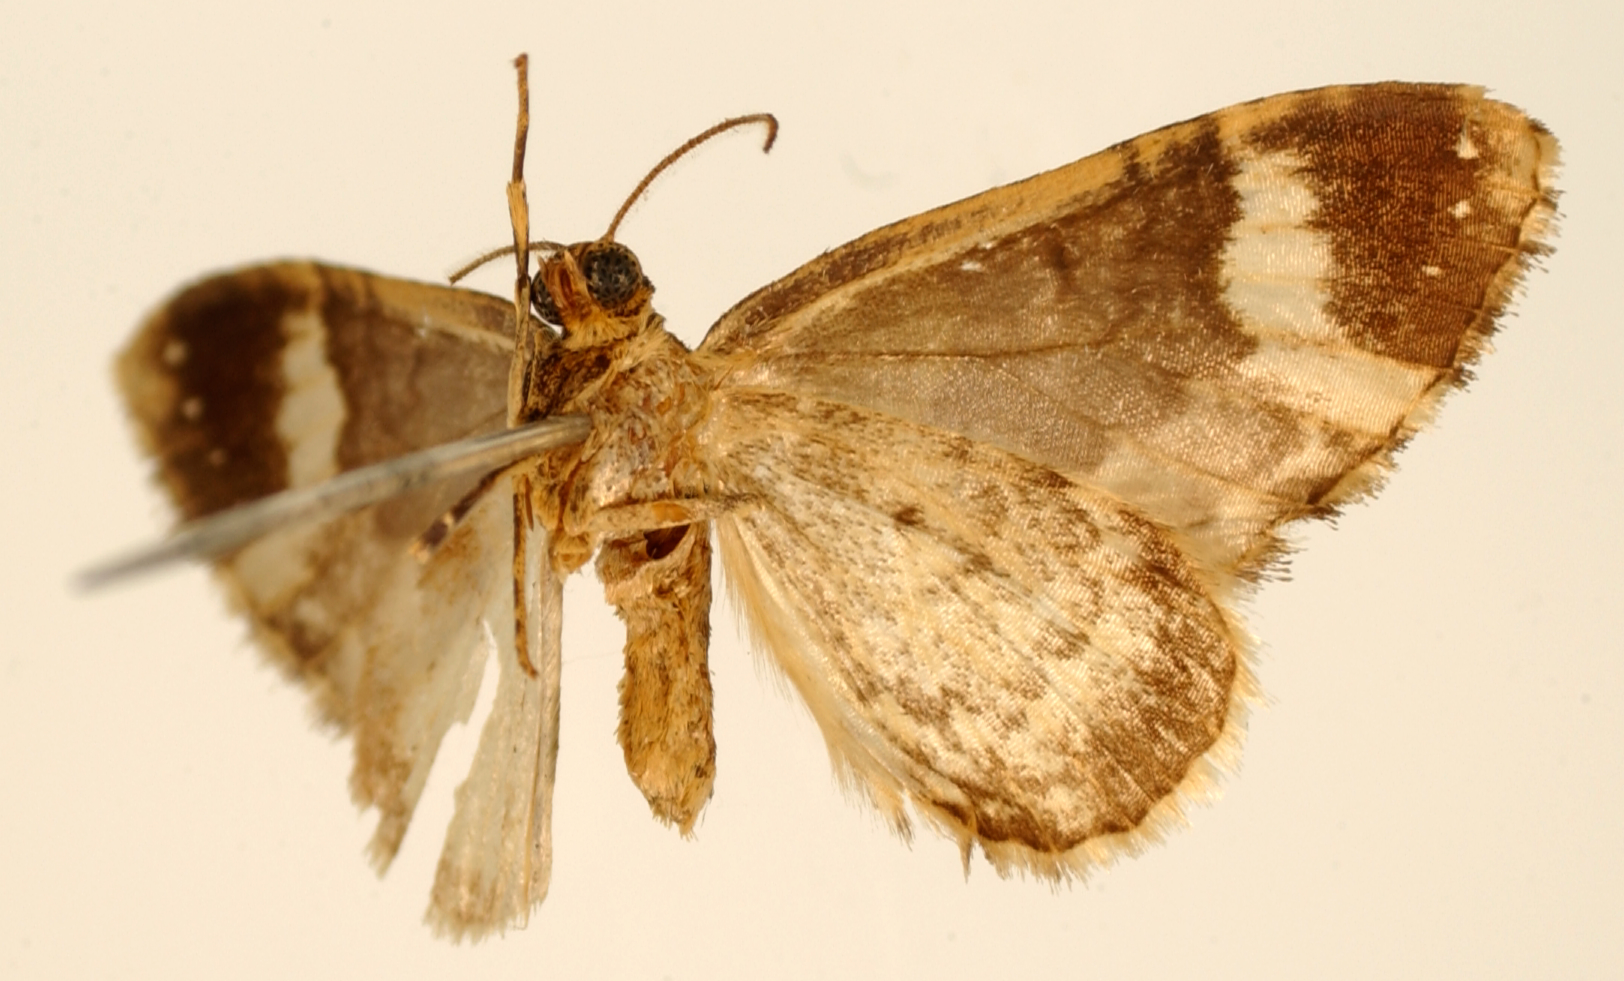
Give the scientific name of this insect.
Ochyria tricolorata
